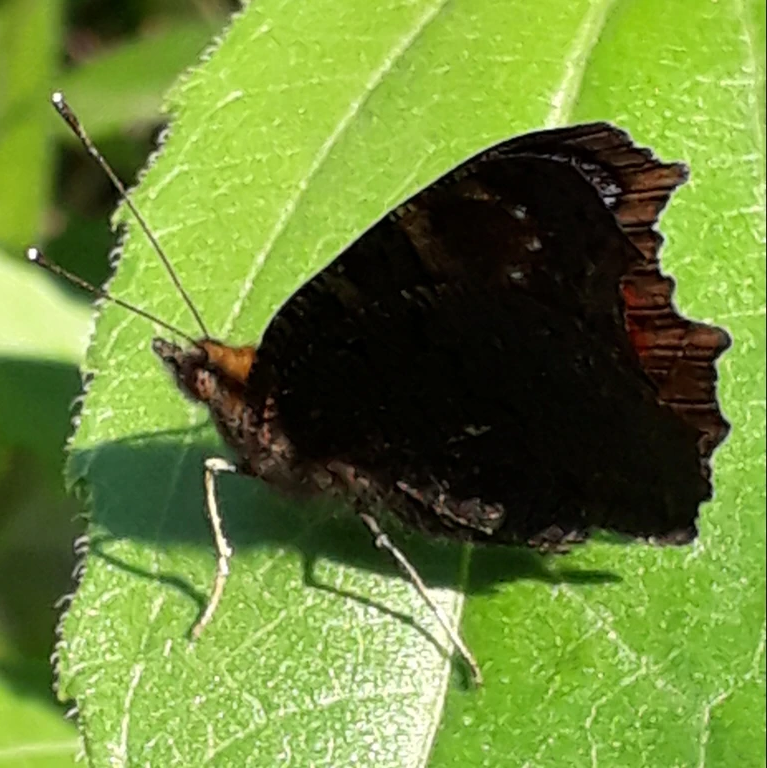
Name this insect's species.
Aglais io
